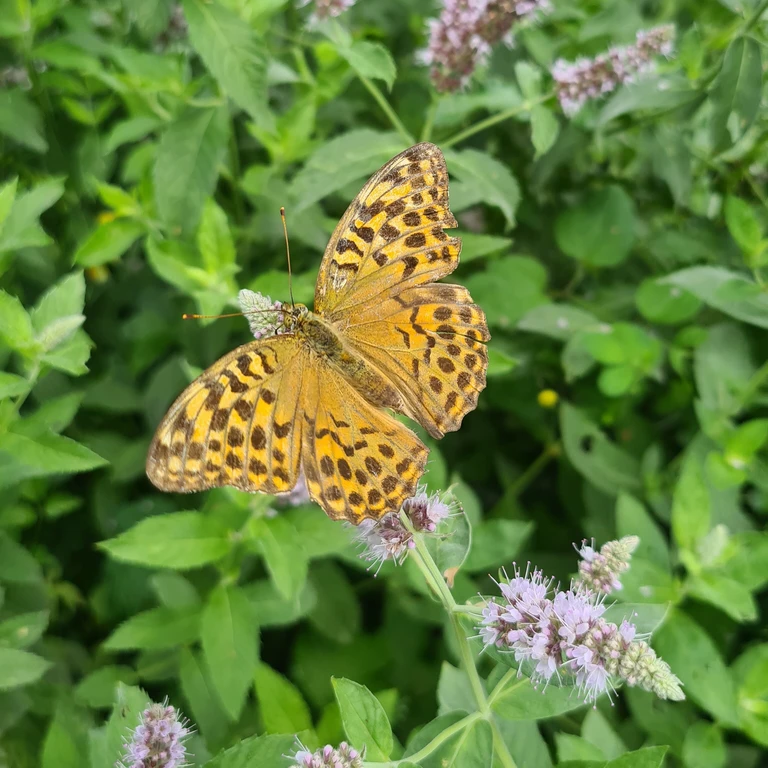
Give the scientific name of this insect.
Argynnis paphia
